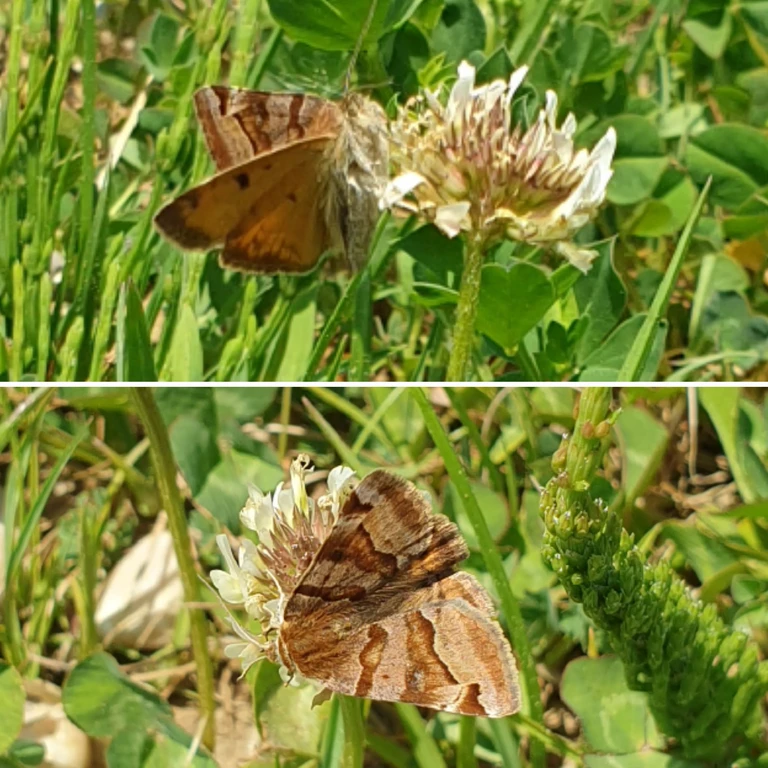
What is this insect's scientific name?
Euclidia glyphica
